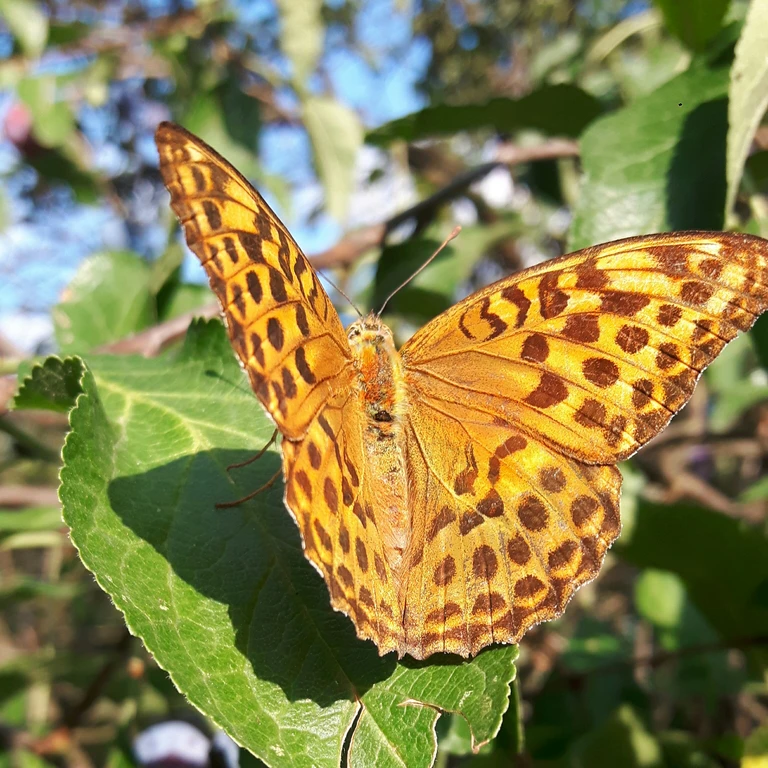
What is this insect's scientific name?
Argynnis paphia
